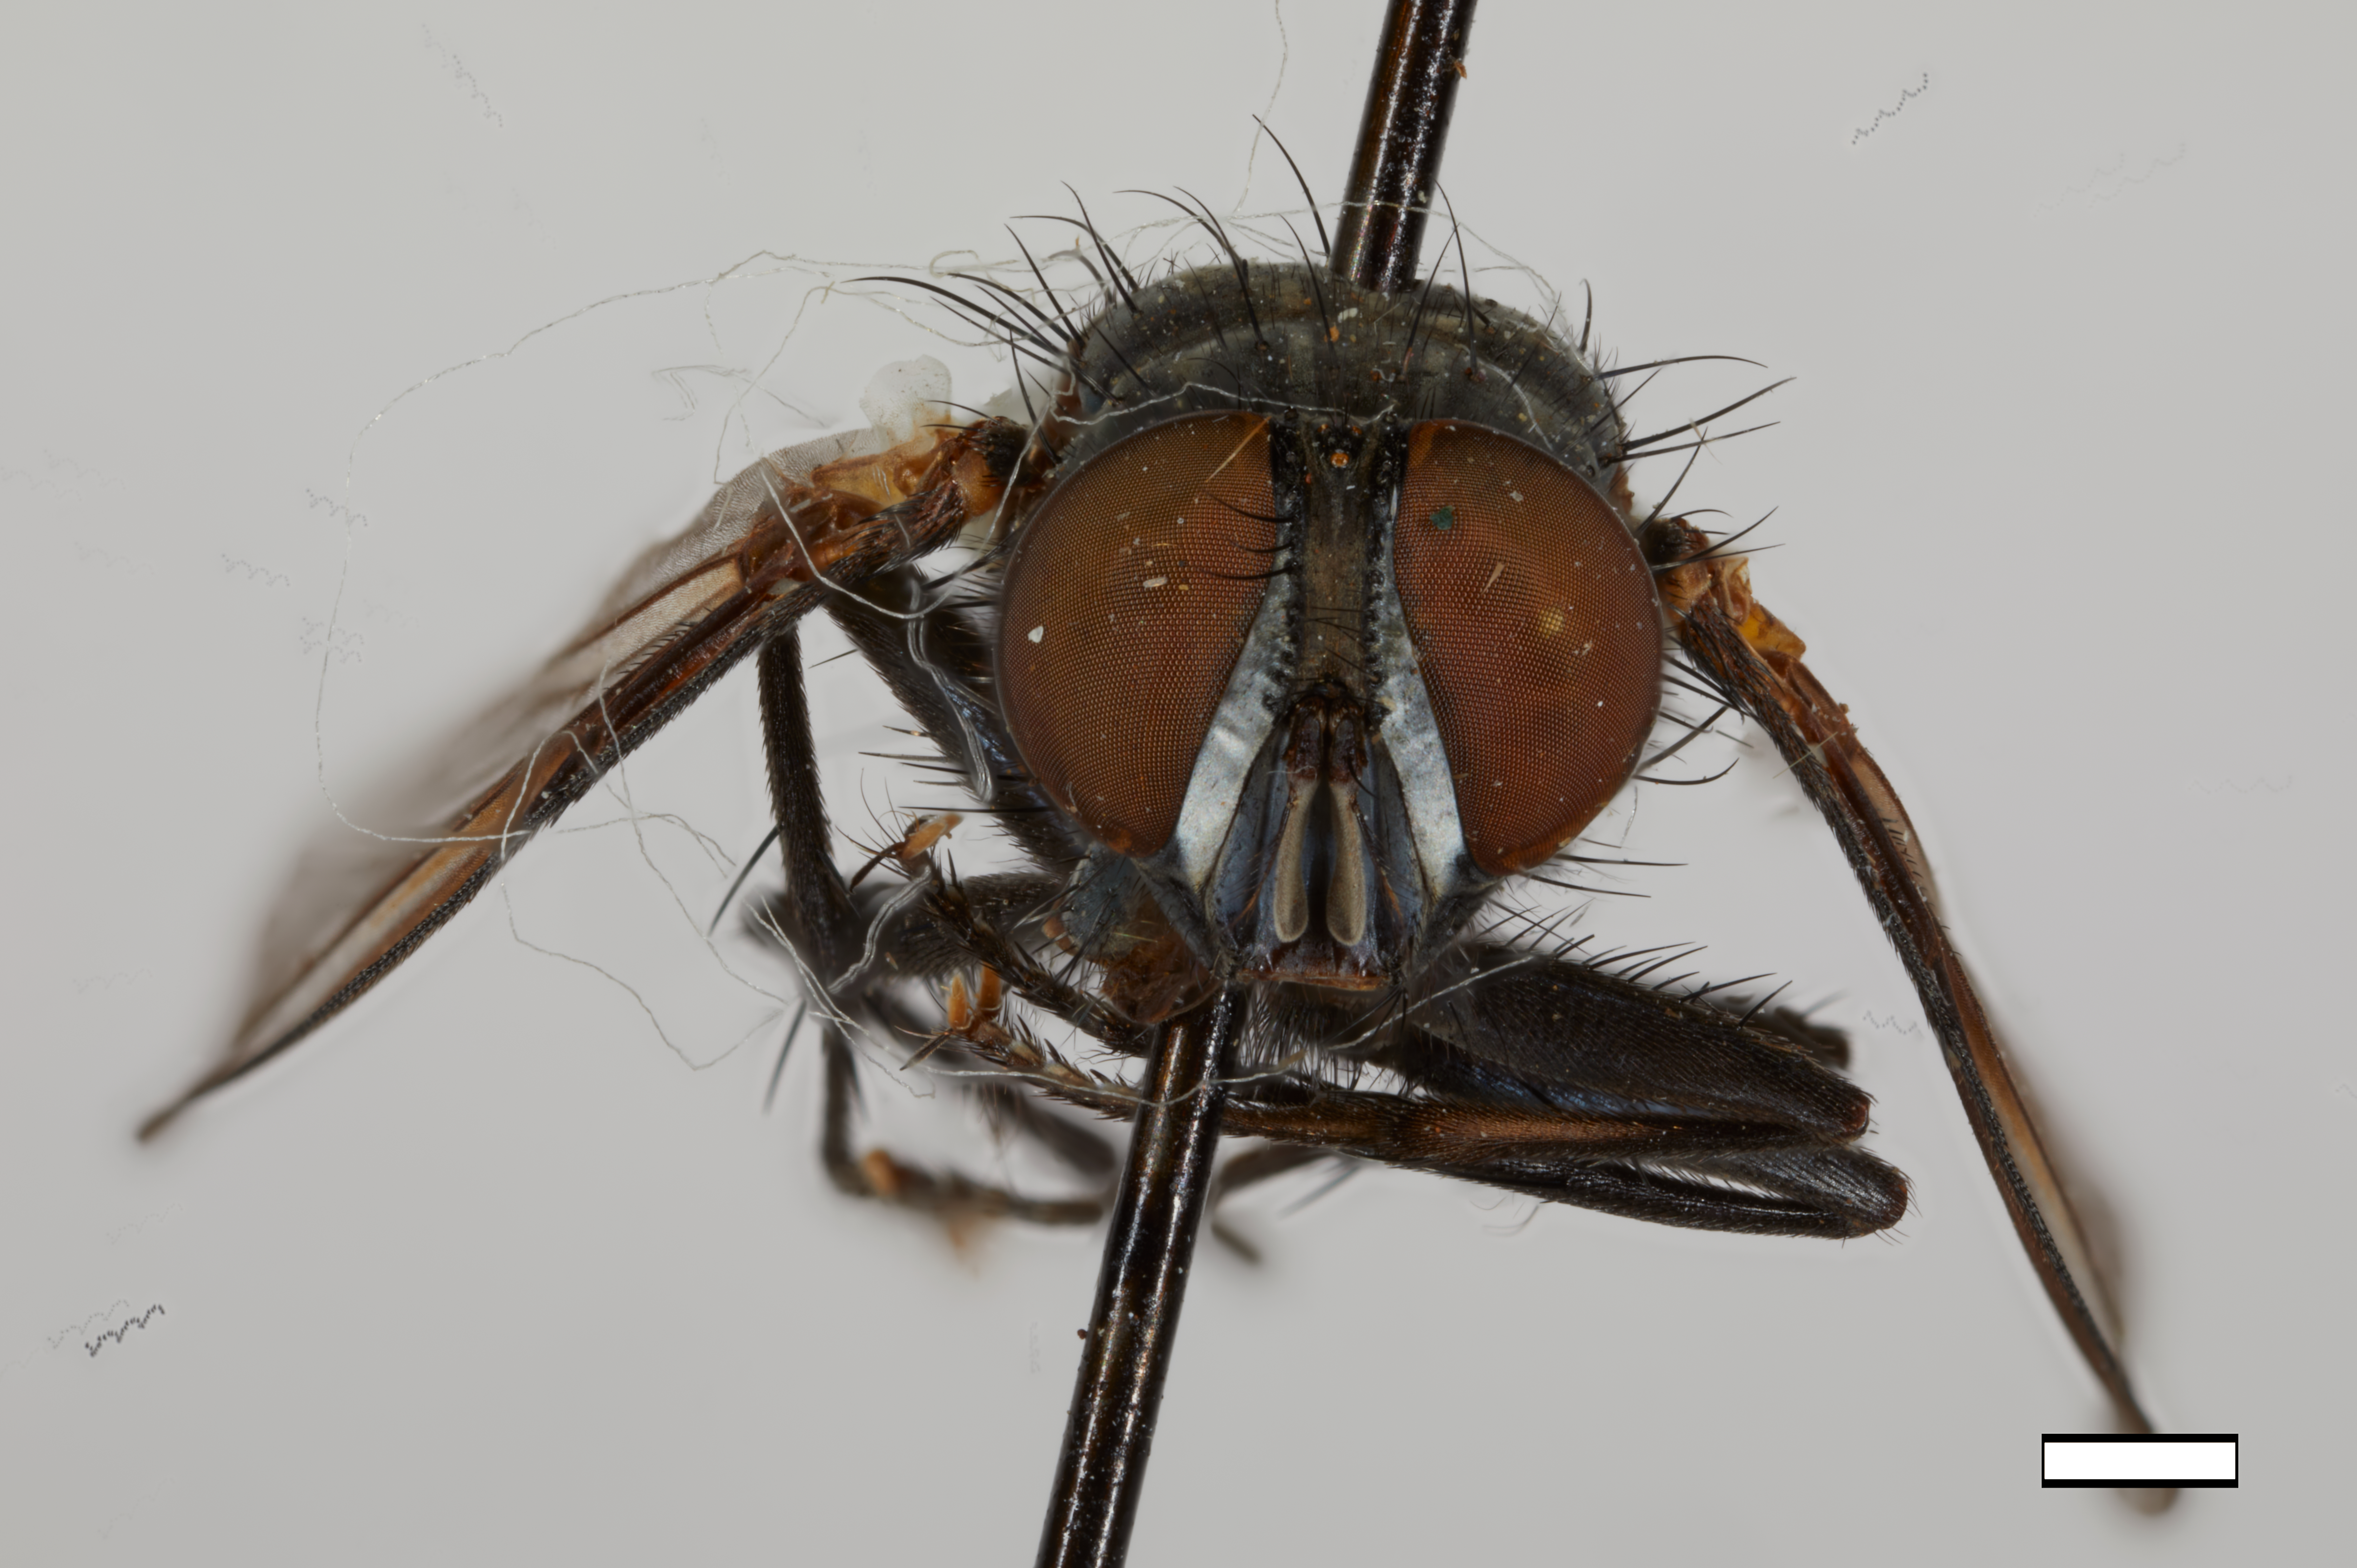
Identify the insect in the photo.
Dyscritomyia nigerrima
